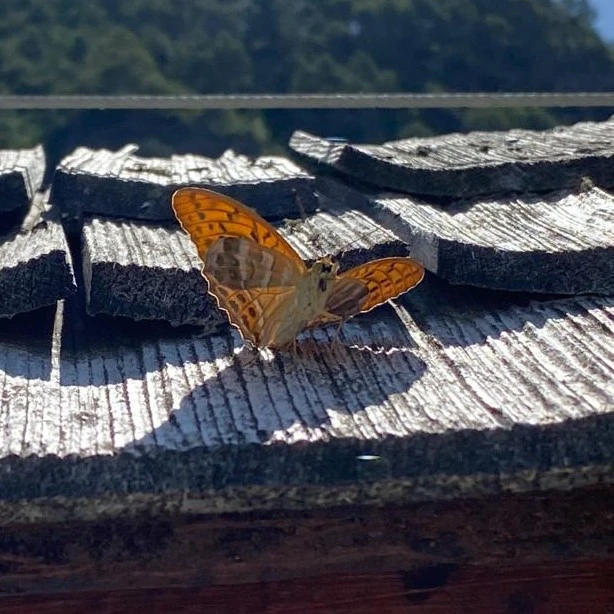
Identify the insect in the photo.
Argynnis paphia
